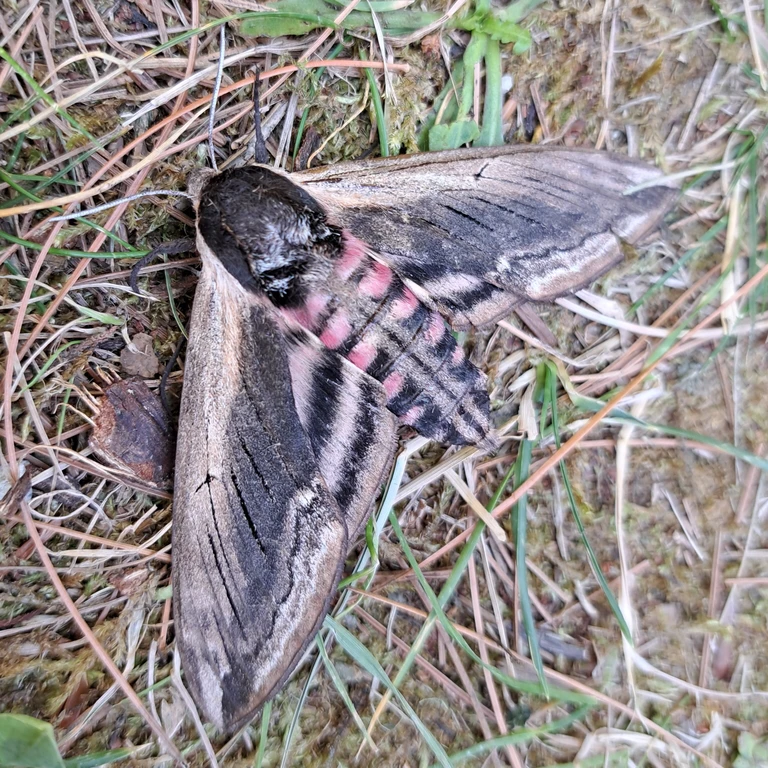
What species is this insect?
Sphinx ligustri
